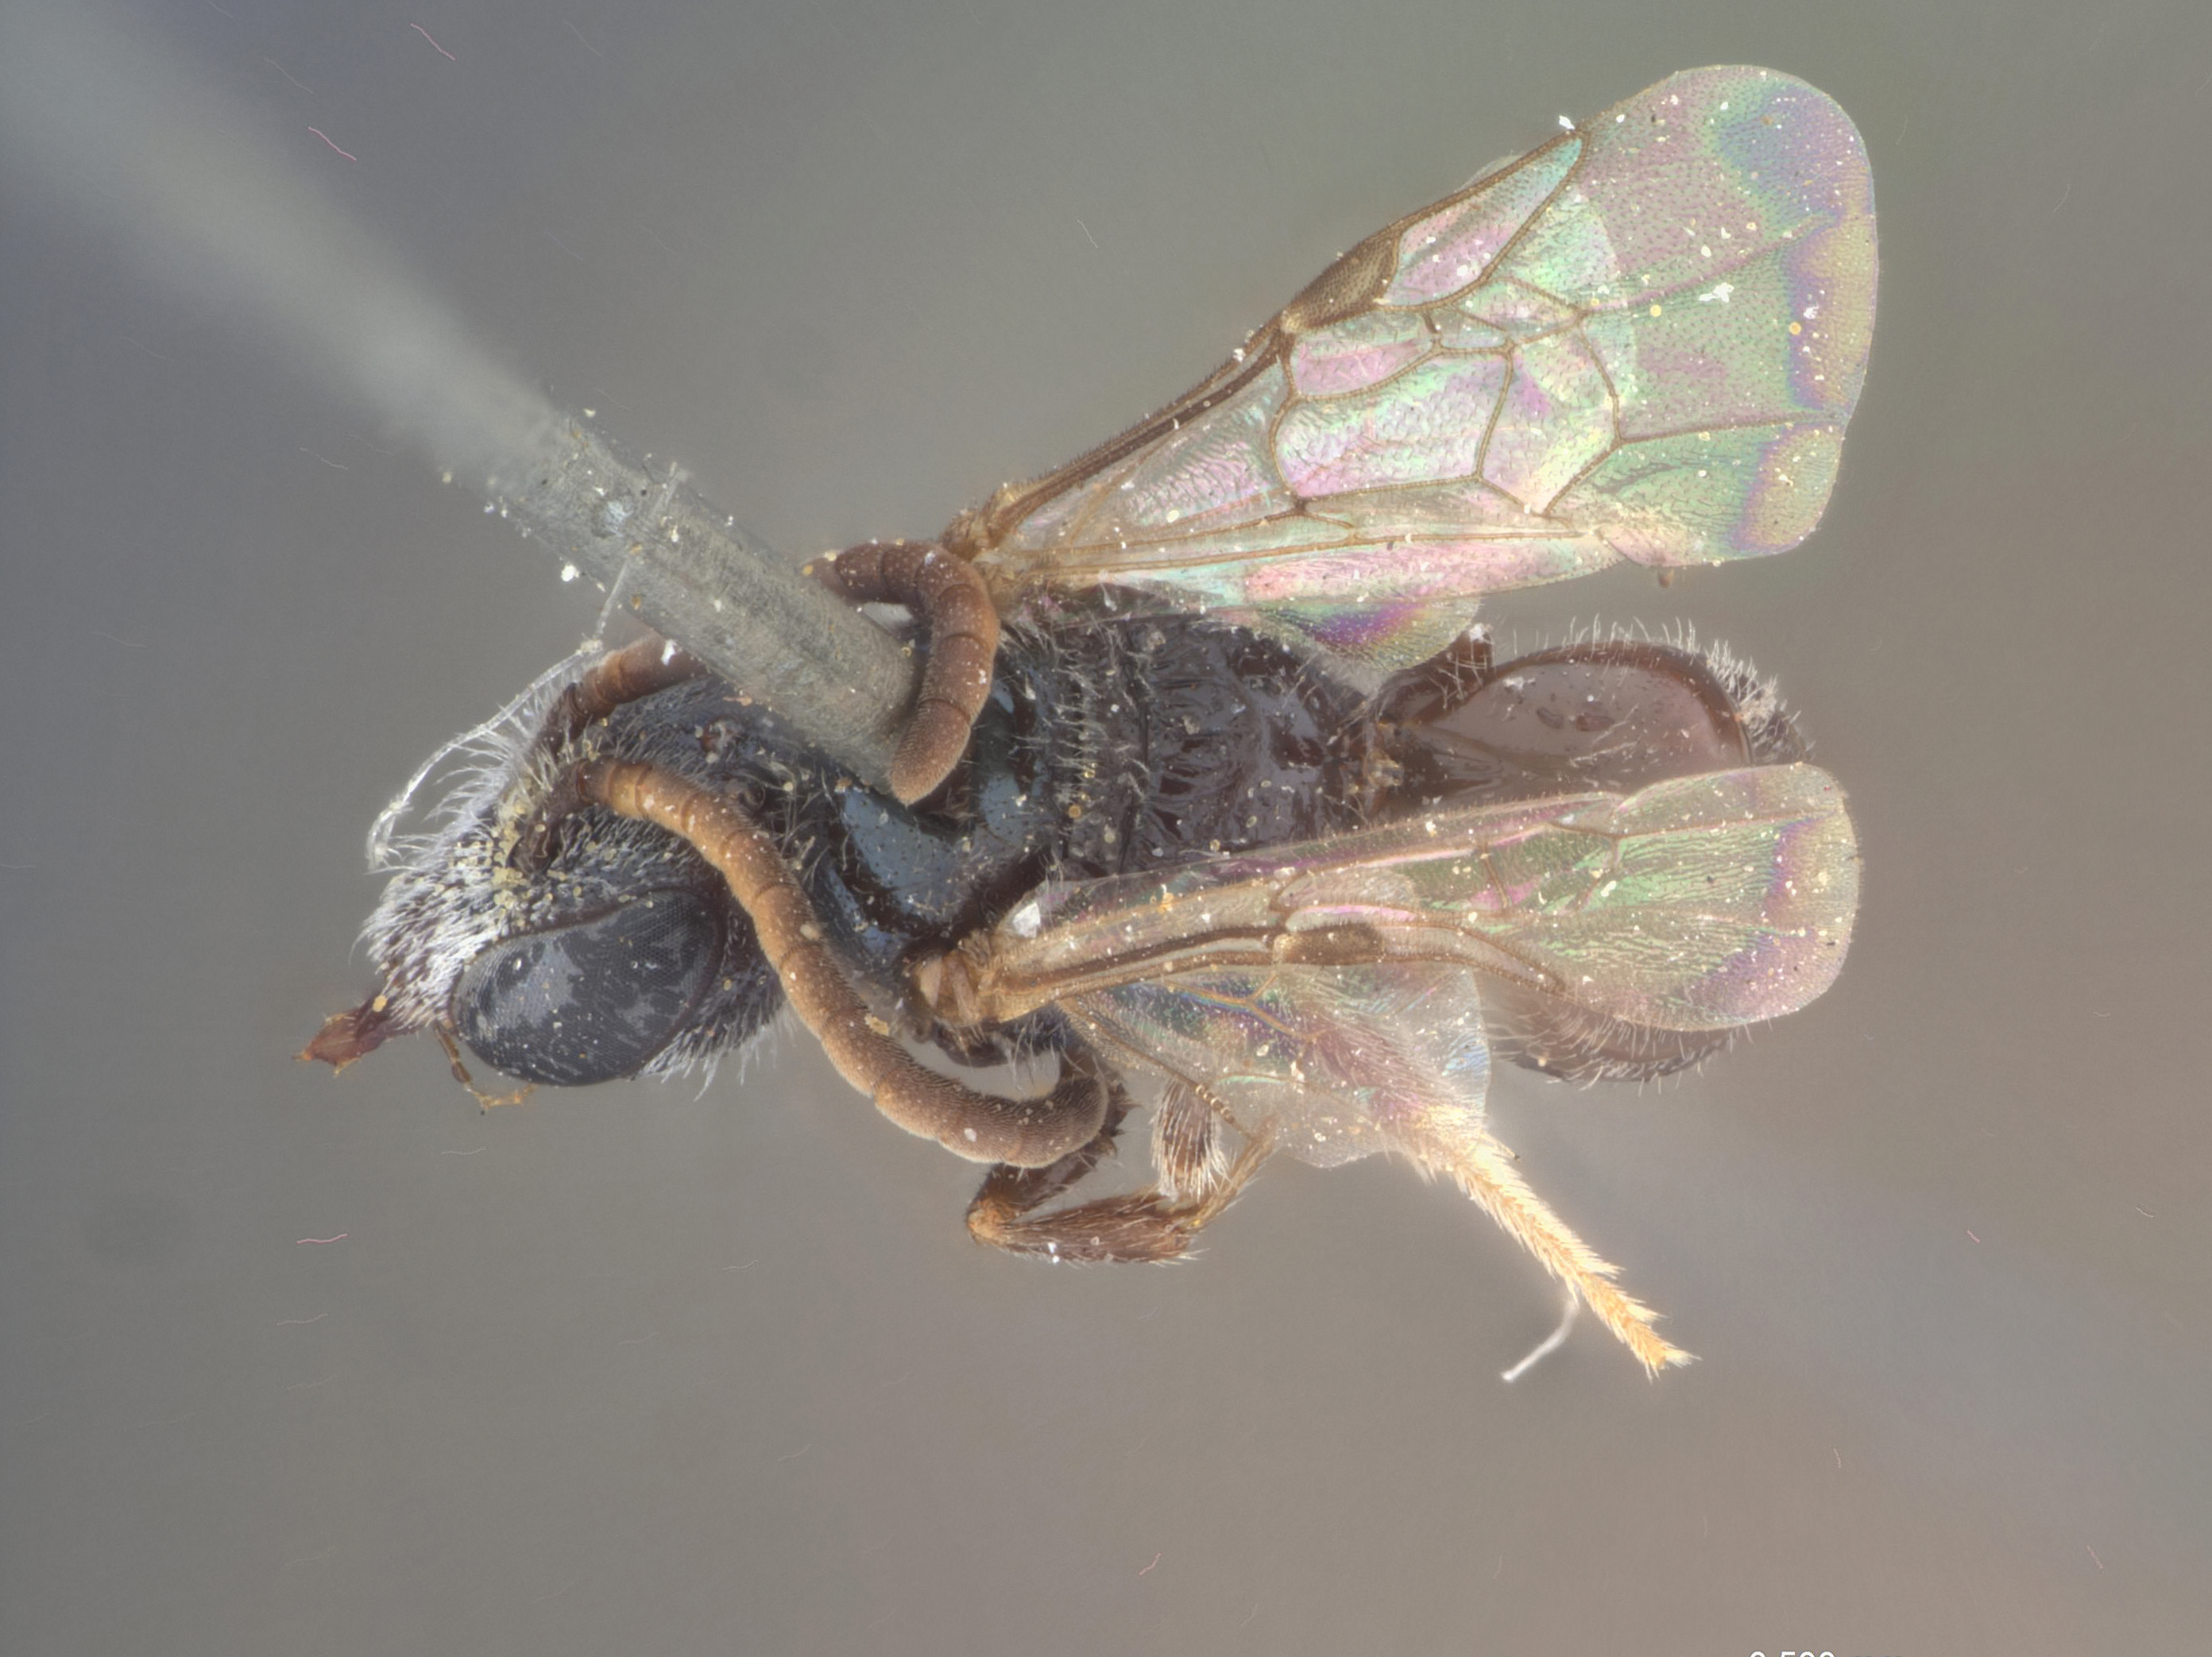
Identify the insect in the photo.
Halictus merosus
